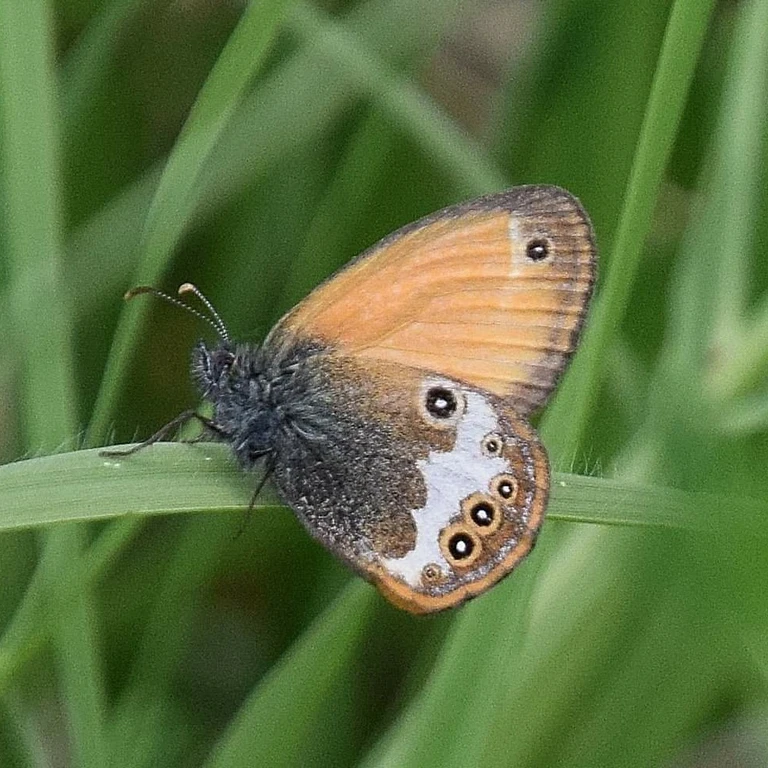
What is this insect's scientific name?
Coenonympha arcania
